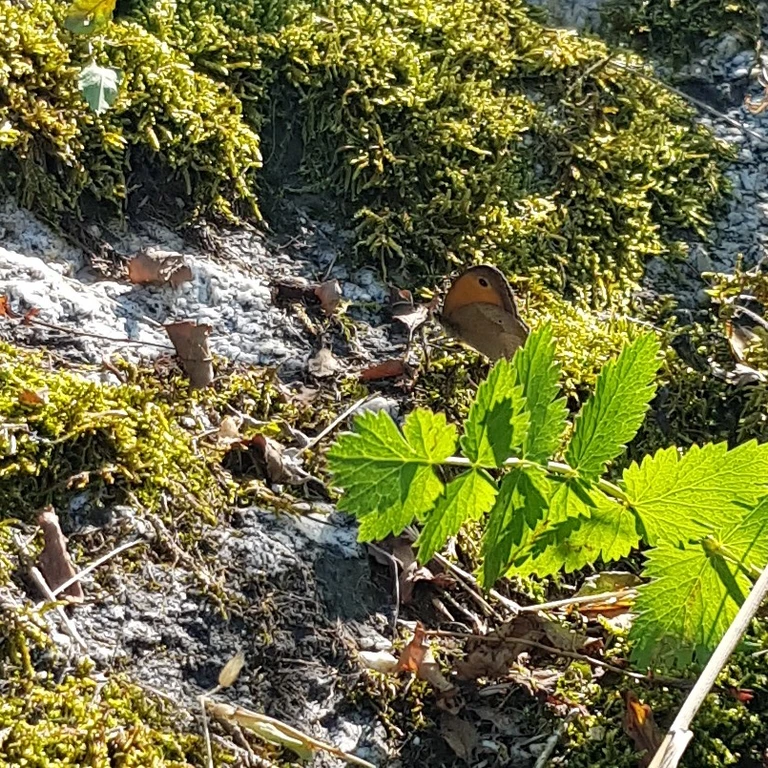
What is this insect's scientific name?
Maniola jurtina
